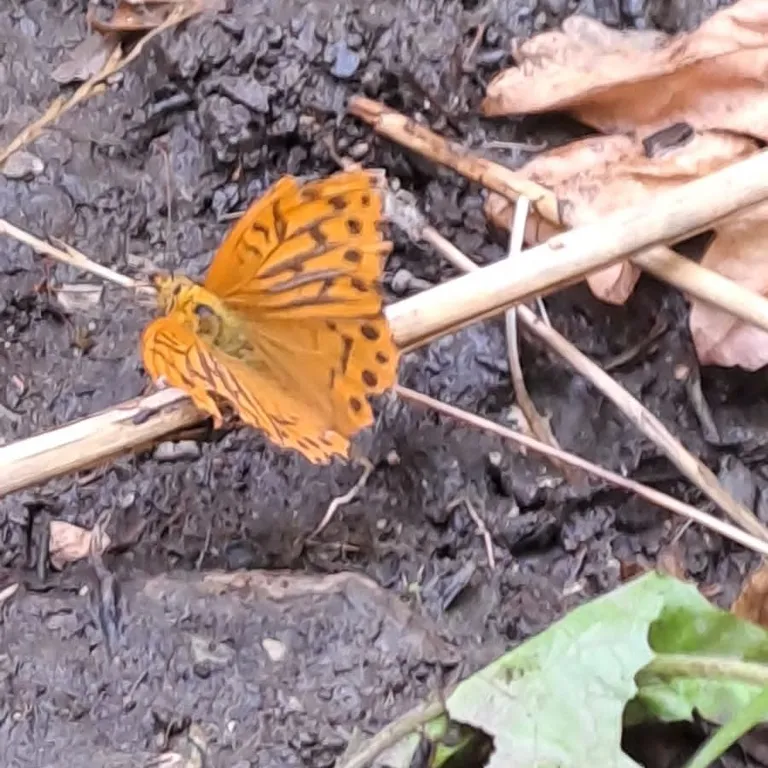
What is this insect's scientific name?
Argynnis paphia
